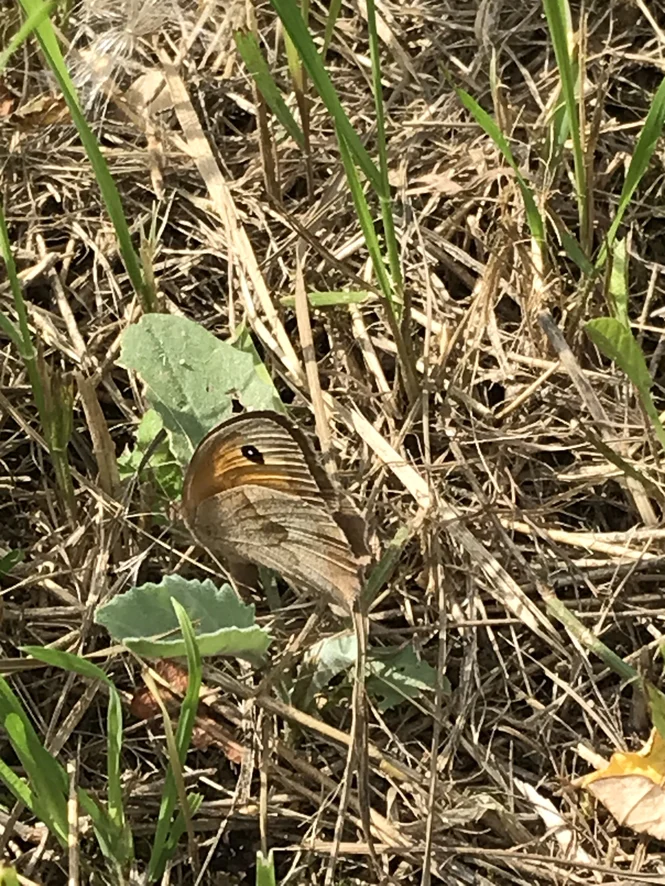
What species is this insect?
Maniola jurtina
